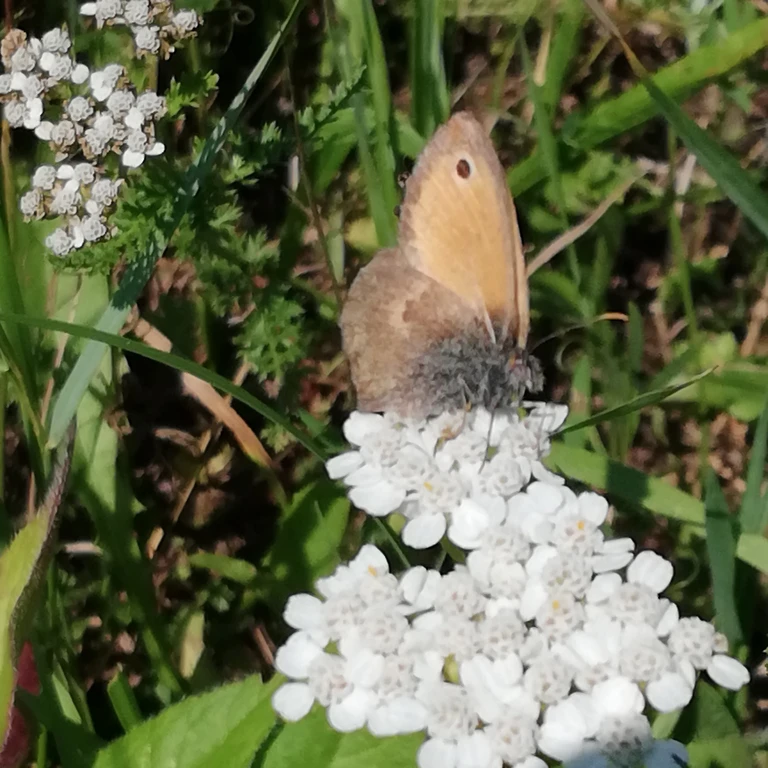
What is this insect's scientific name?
Coenonympha pamphilus
